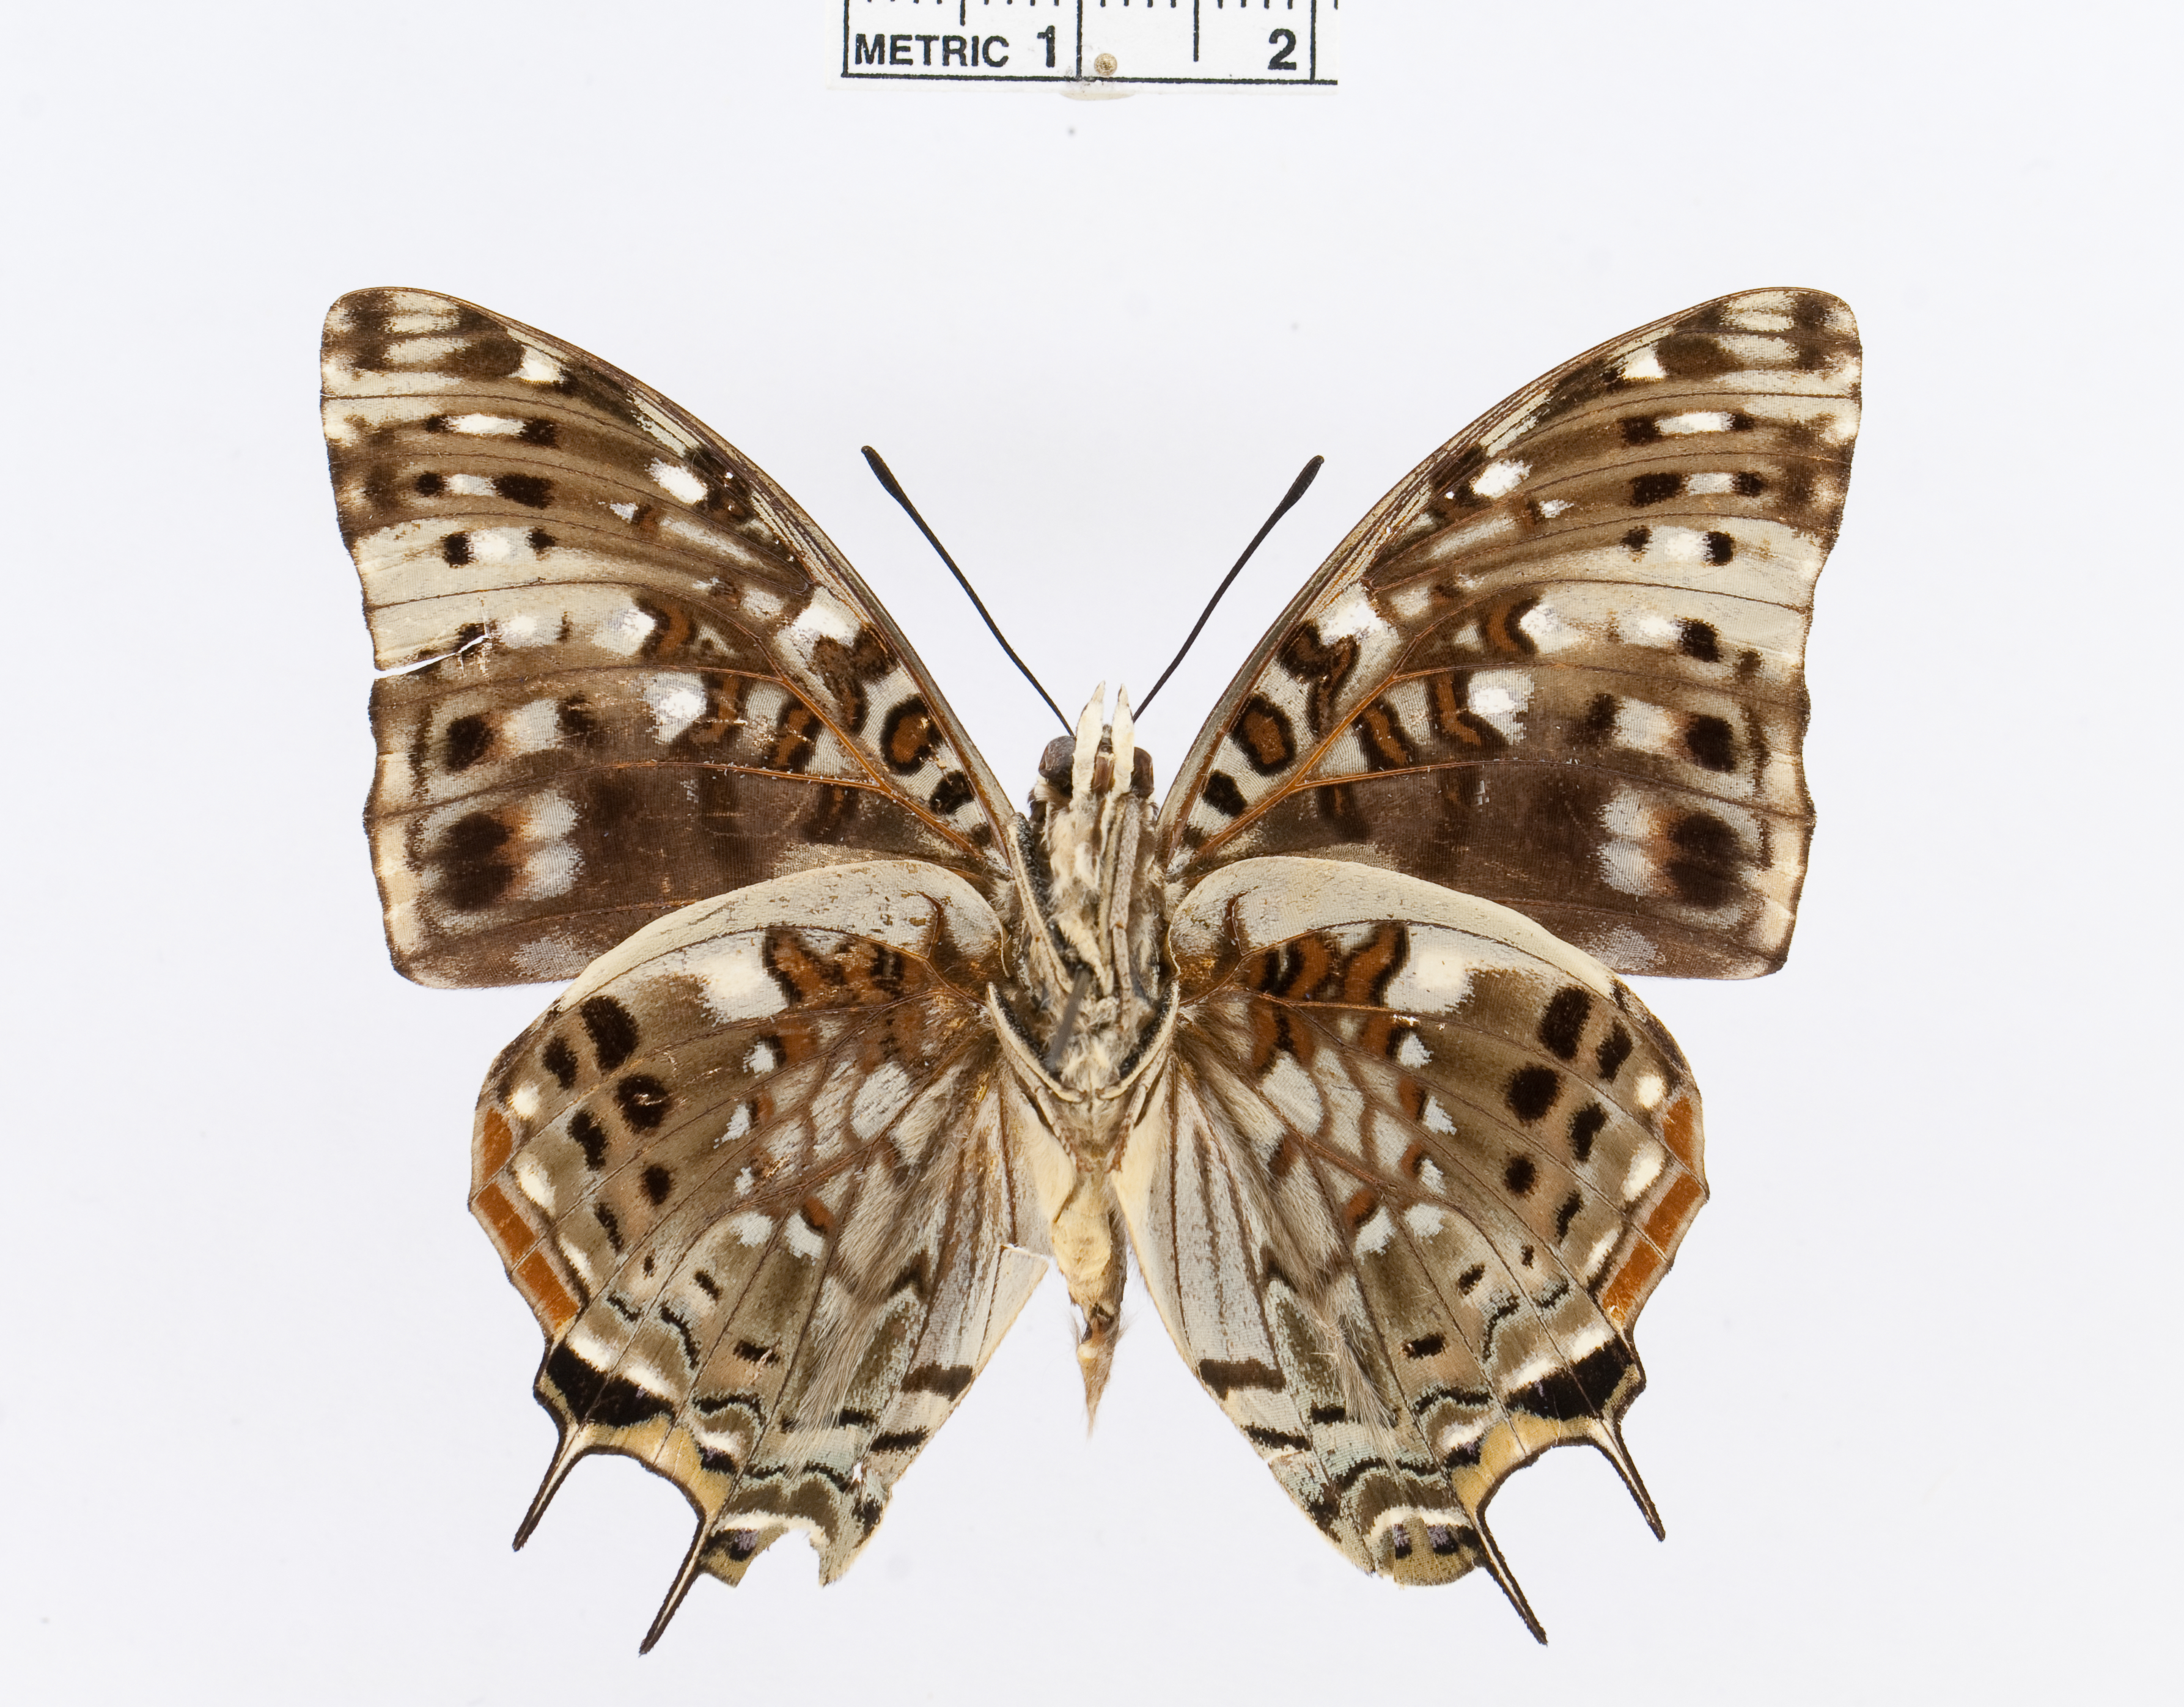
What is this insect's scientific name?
Charaxes etesipe
